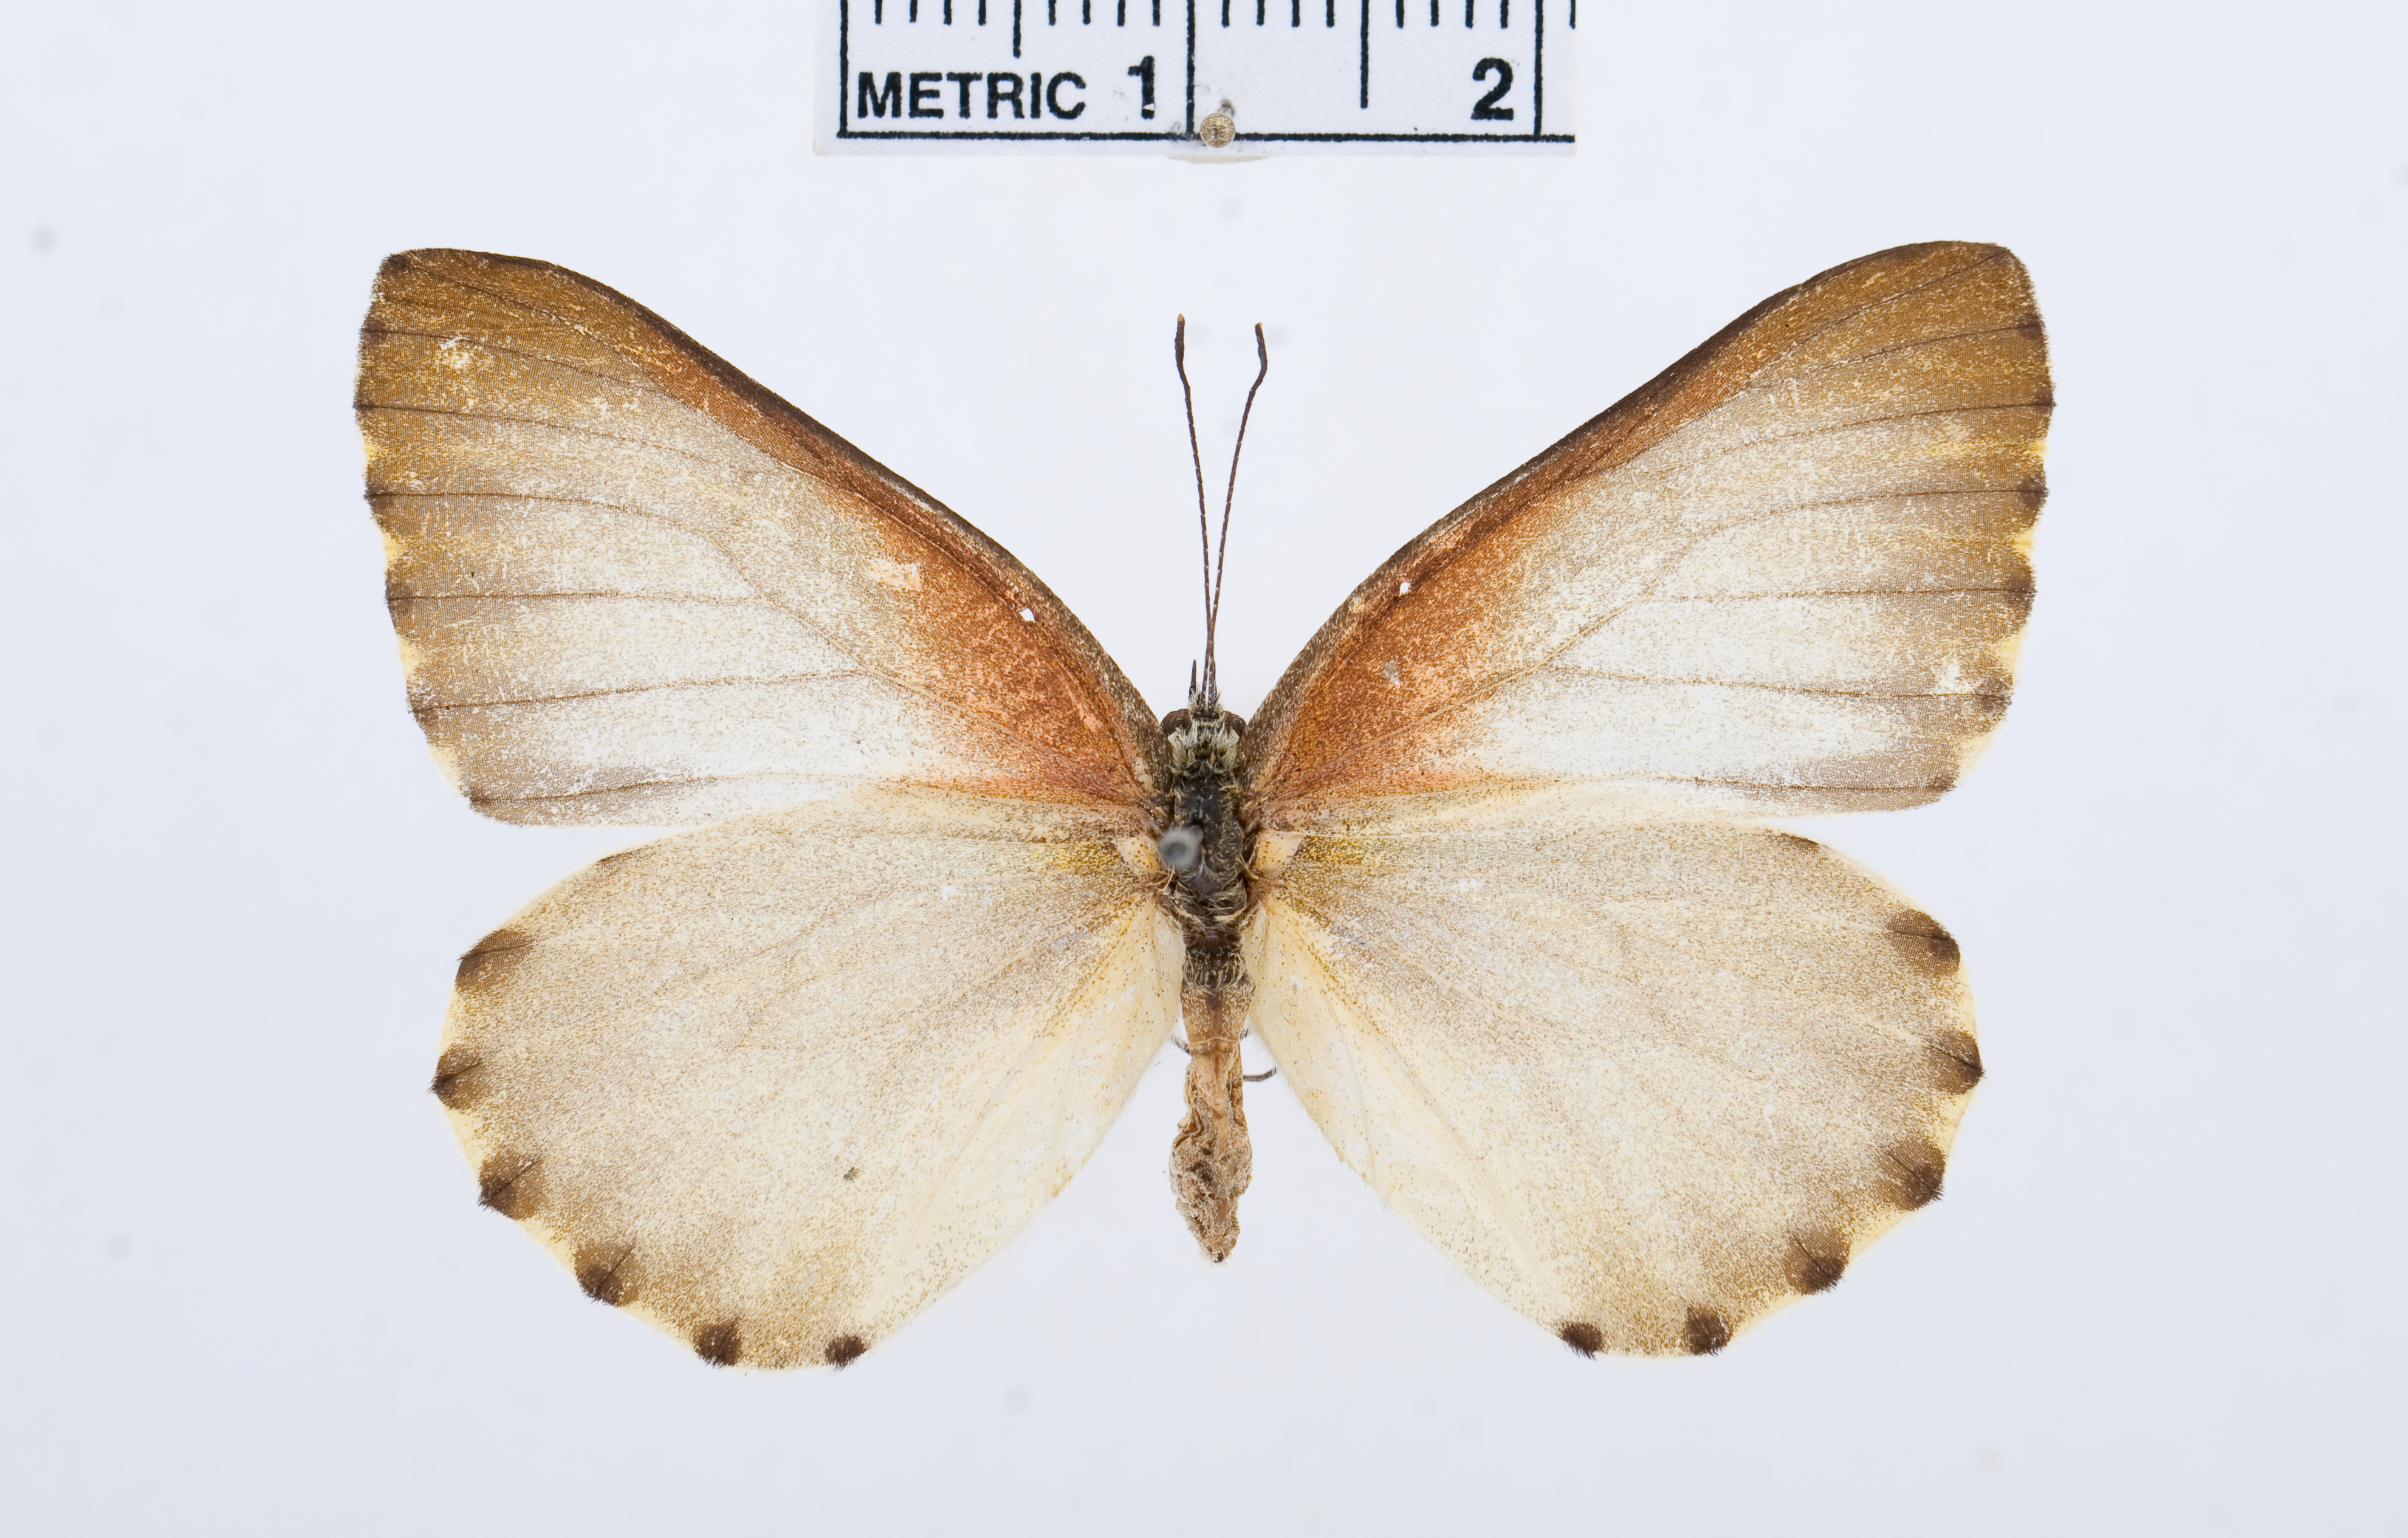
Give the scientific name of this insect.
Mylothris bernice
